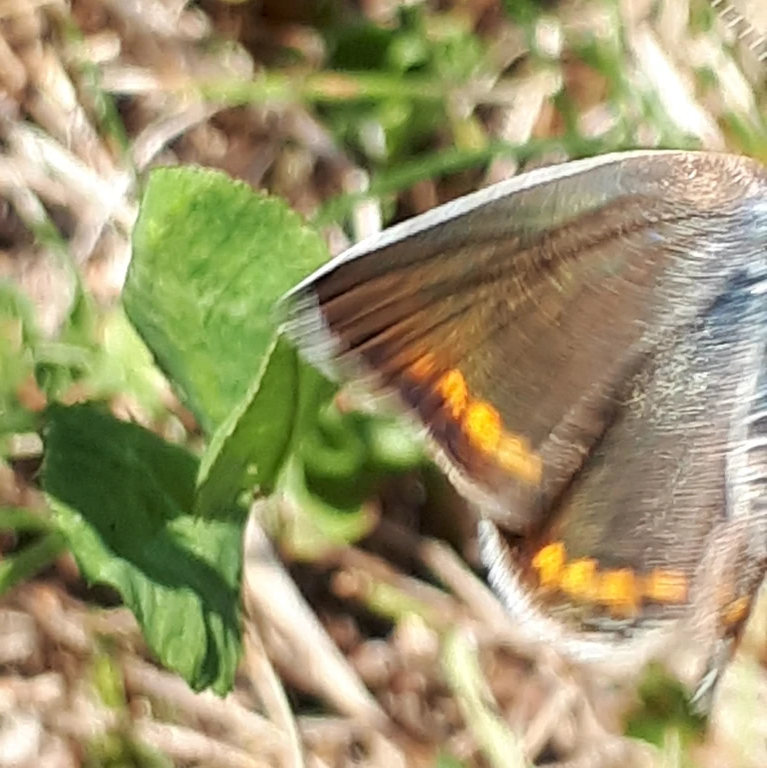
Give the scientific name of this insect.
Polyommatus icarus
